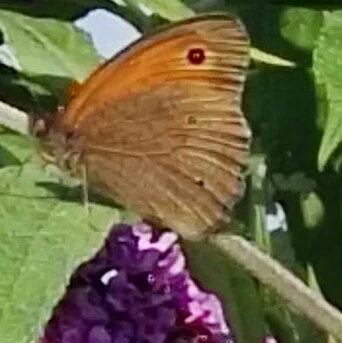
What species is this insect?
Maniola jurtina
